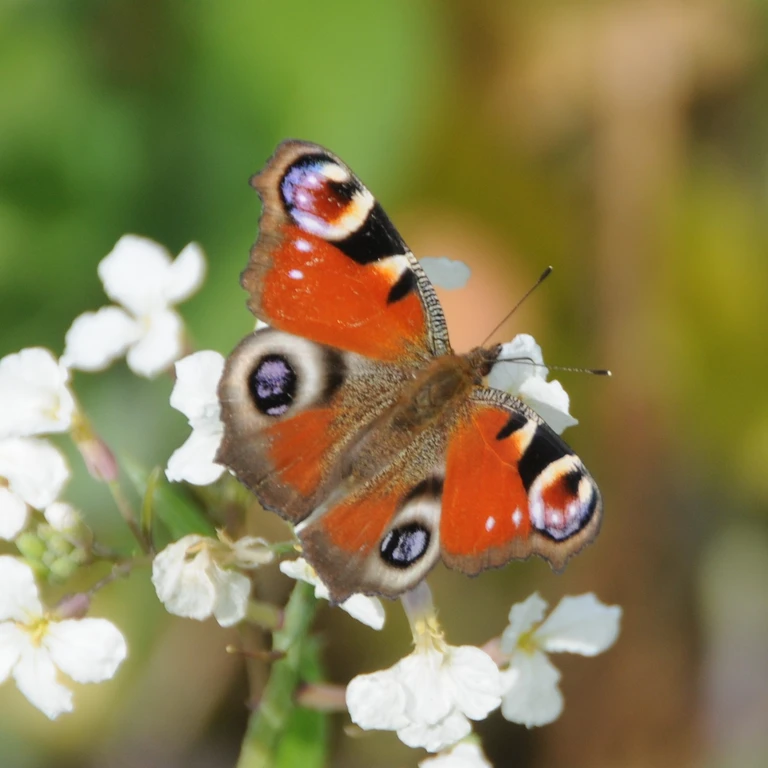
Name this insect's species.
Aglais io
